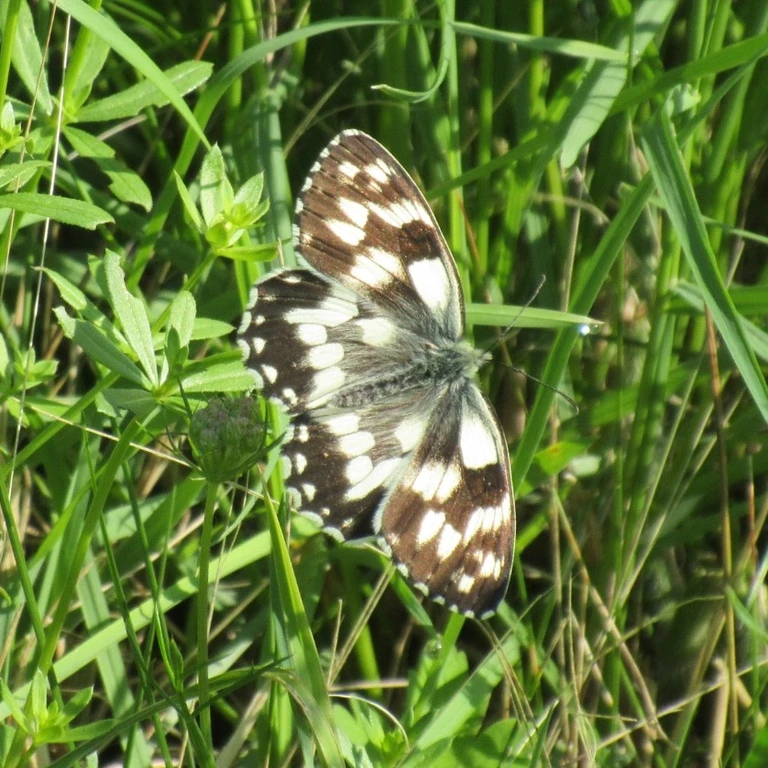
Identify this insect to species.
Melanargia galathea
